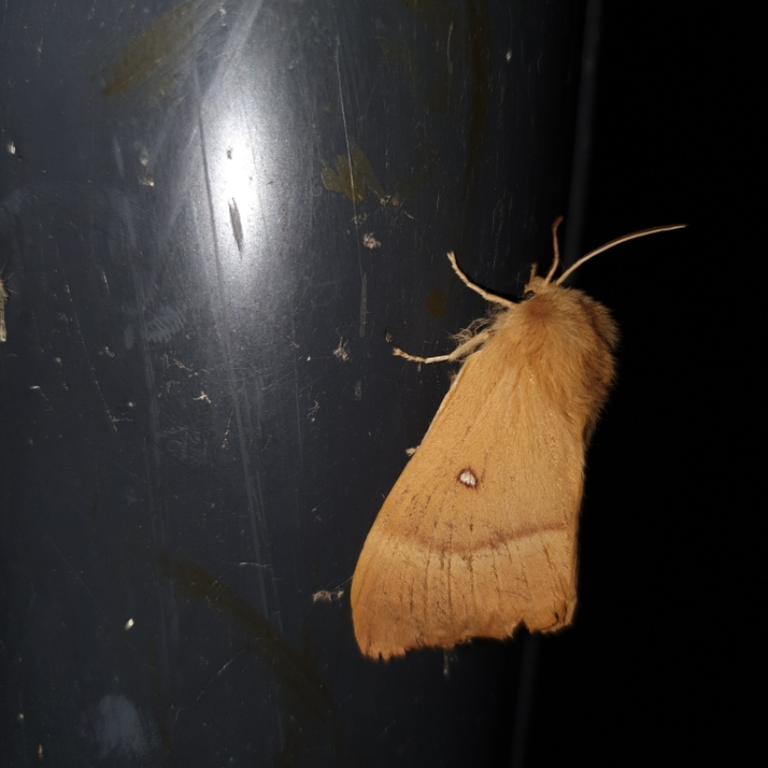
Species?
Macrothylacia rubi
